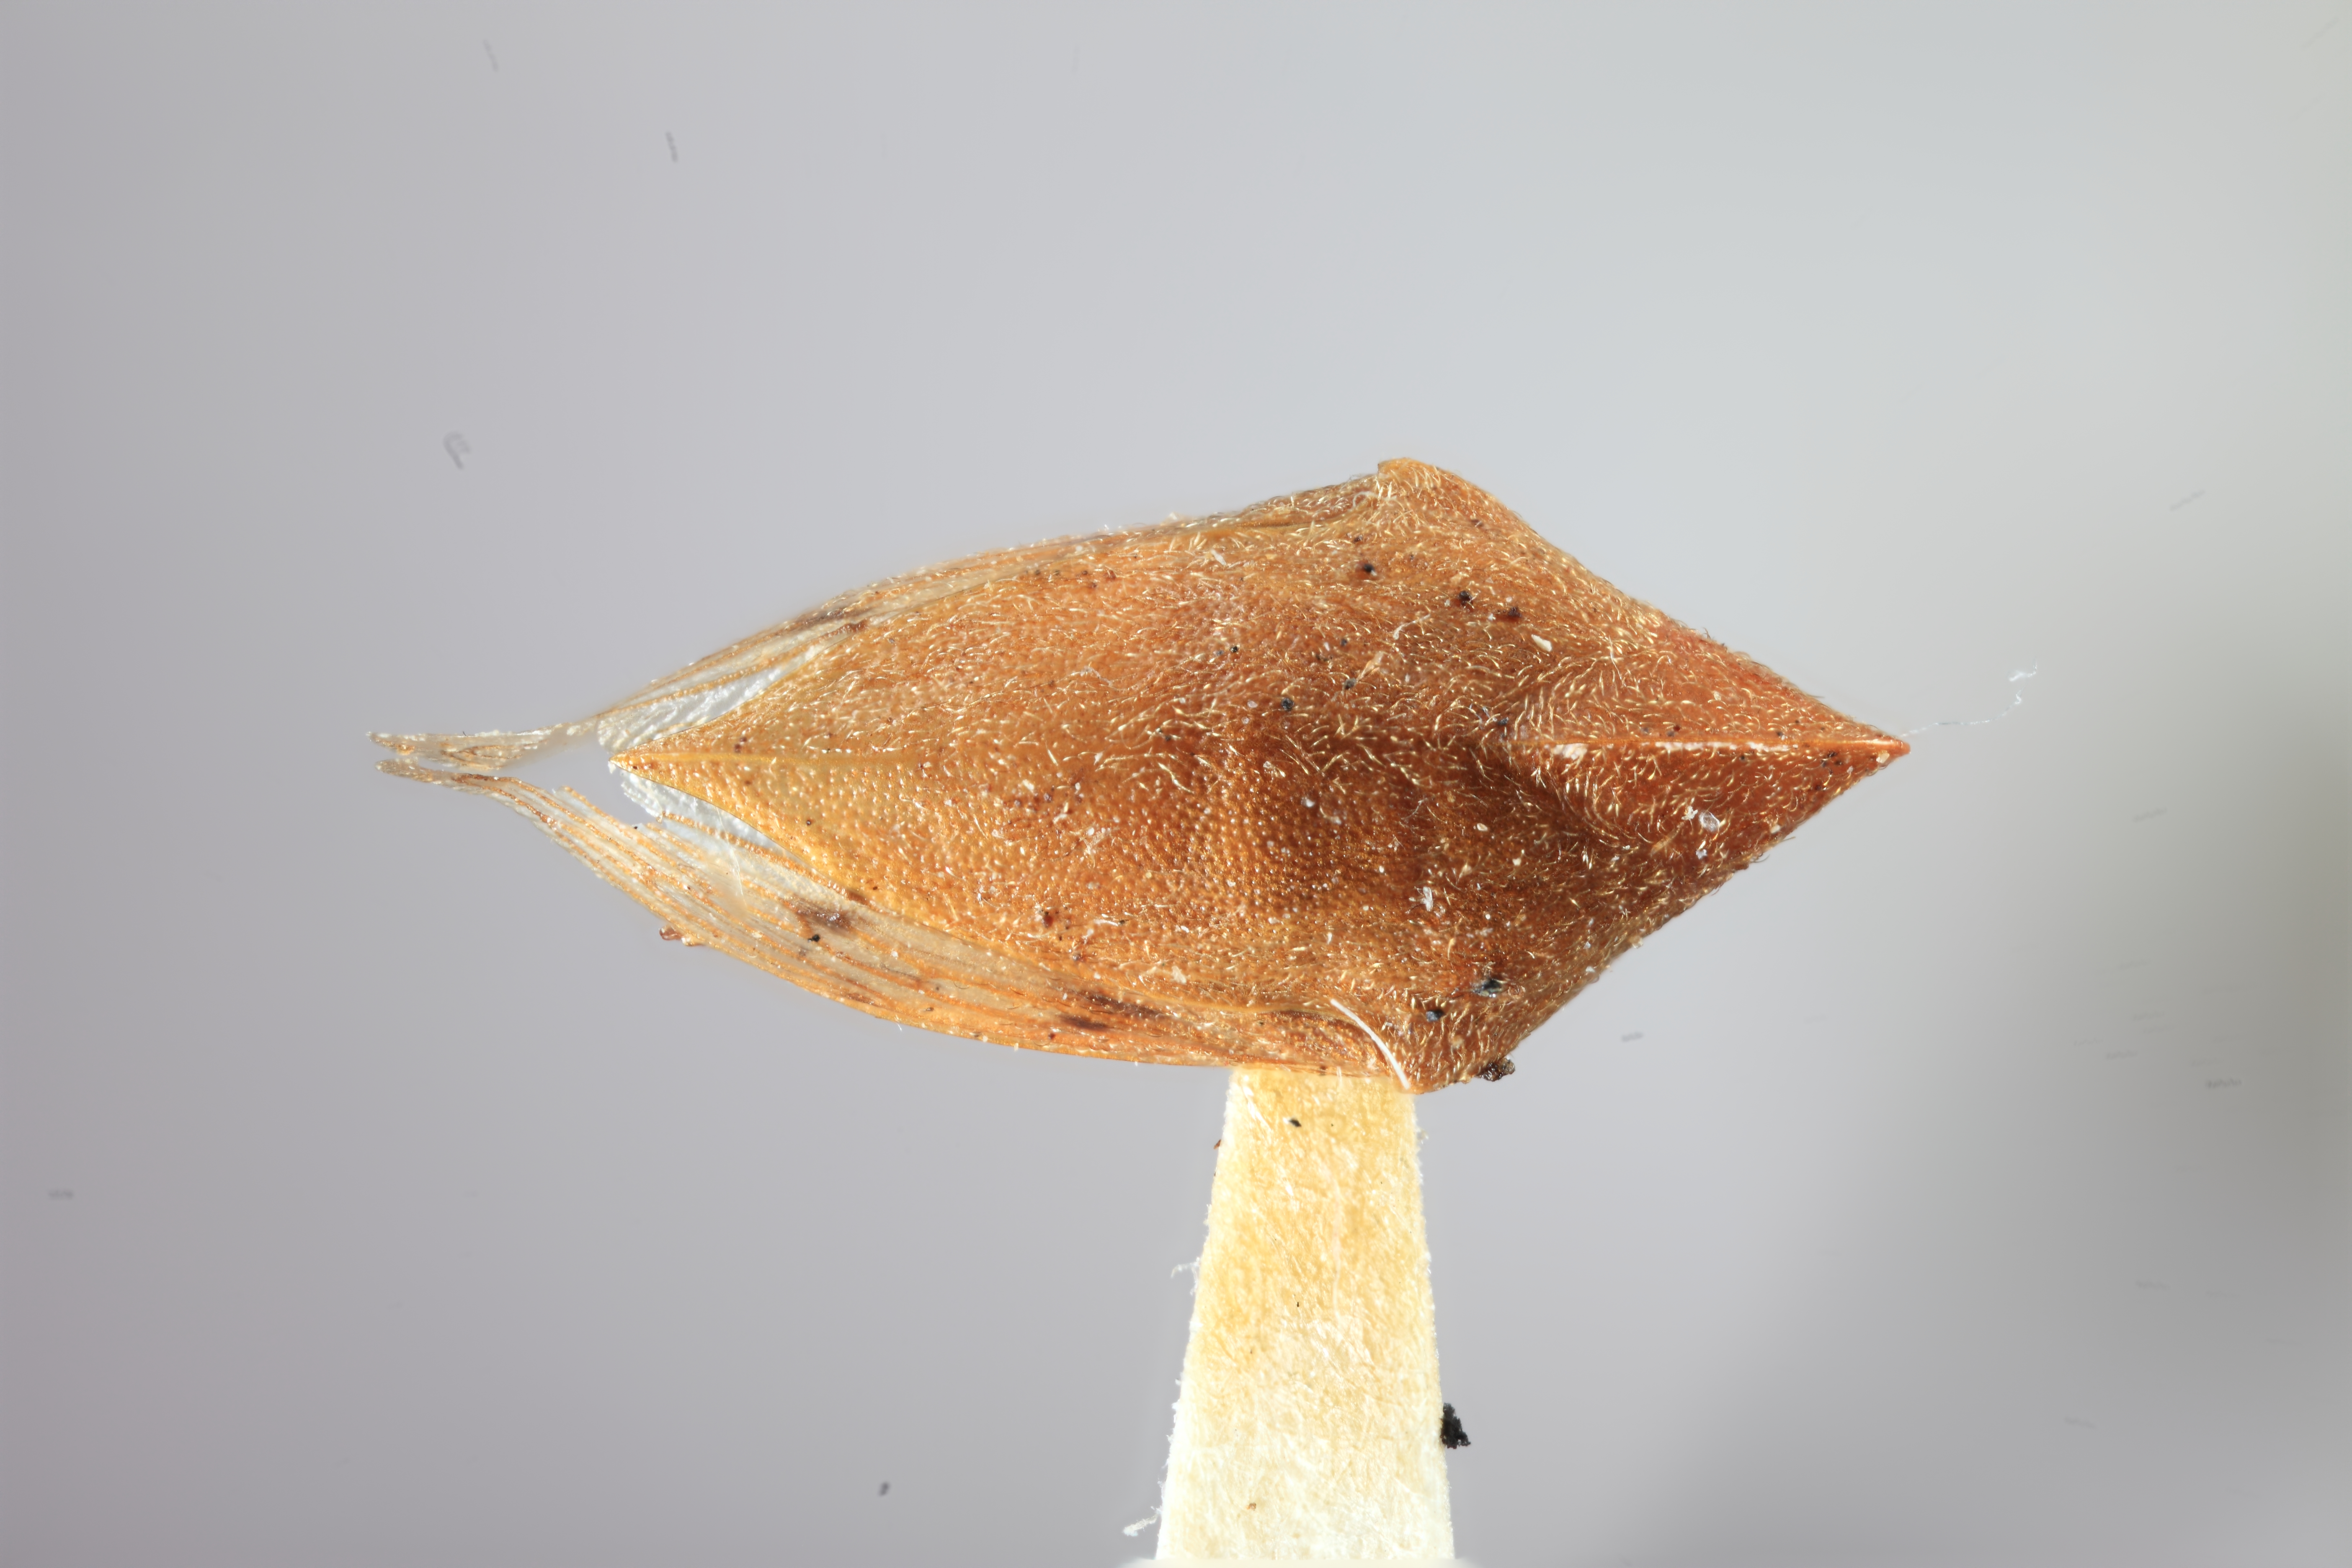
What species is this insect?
Guayaquila obesa
